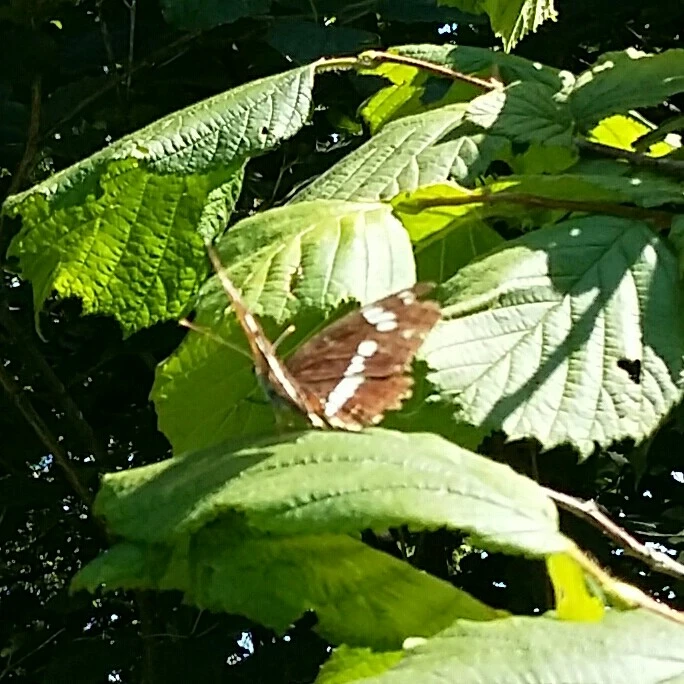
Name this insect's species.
Limenitis camilla (also Ladoga camilla)
